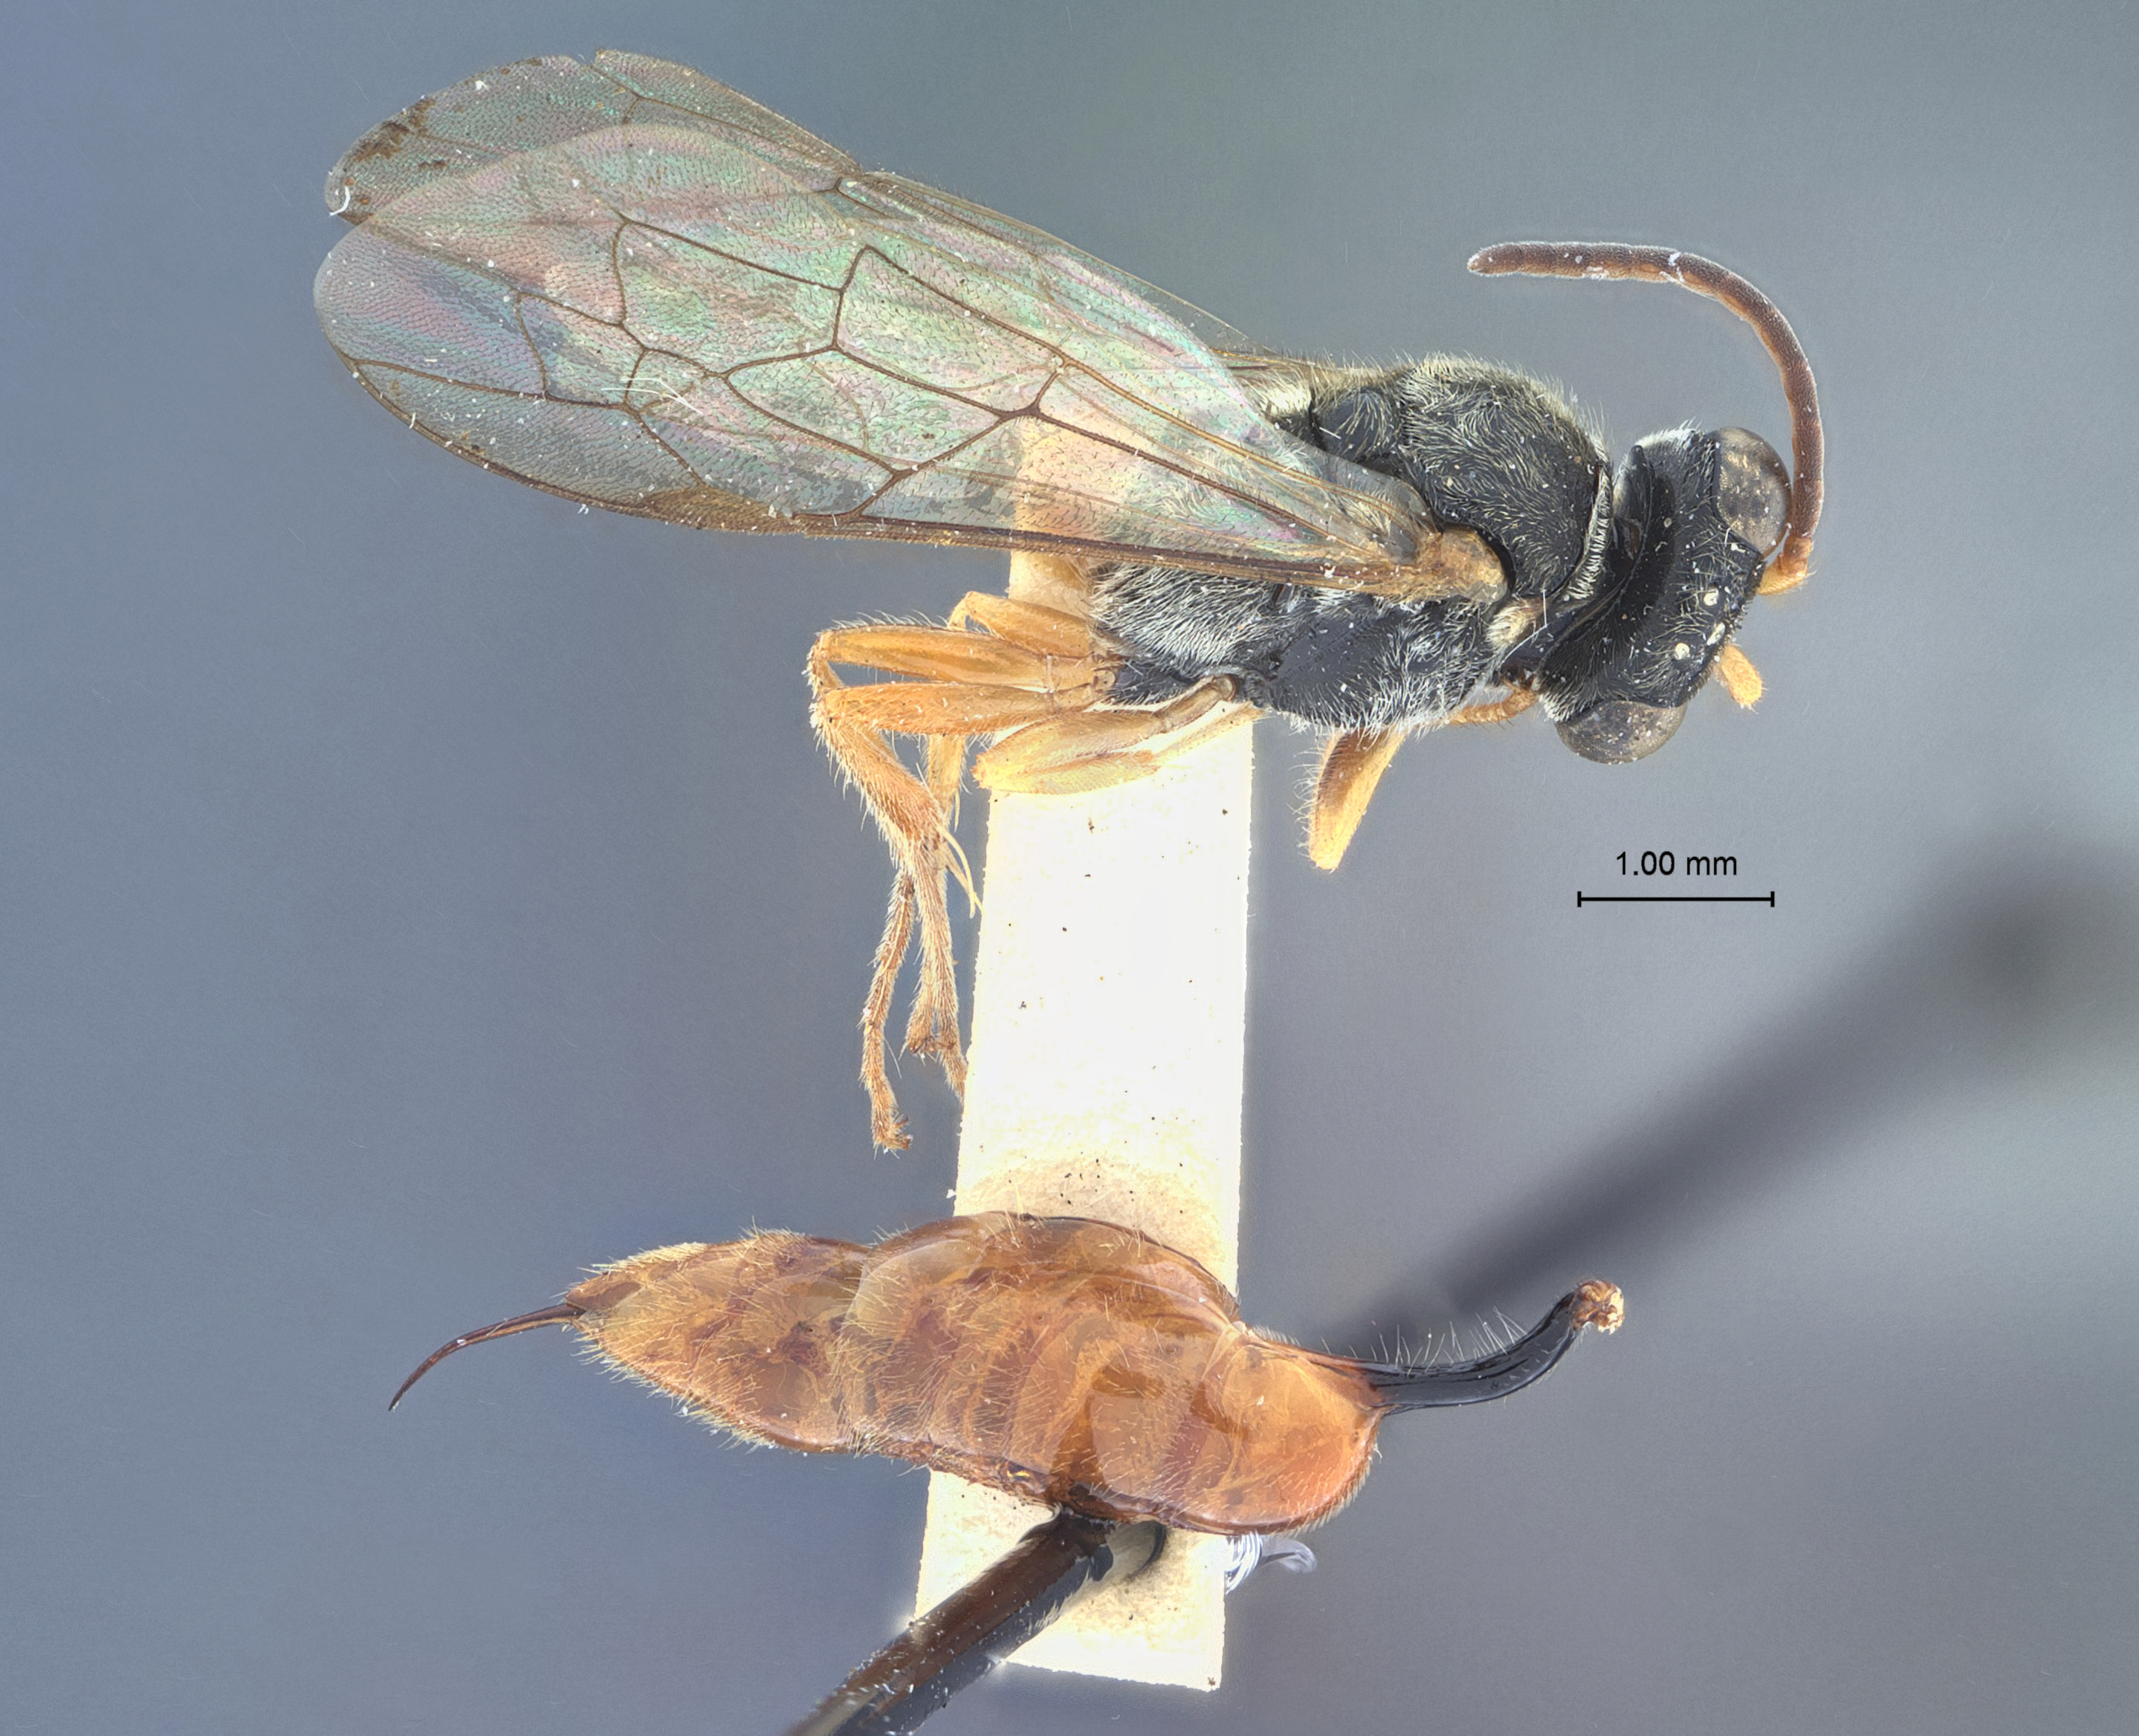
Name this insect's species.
Psenulus erraticus
